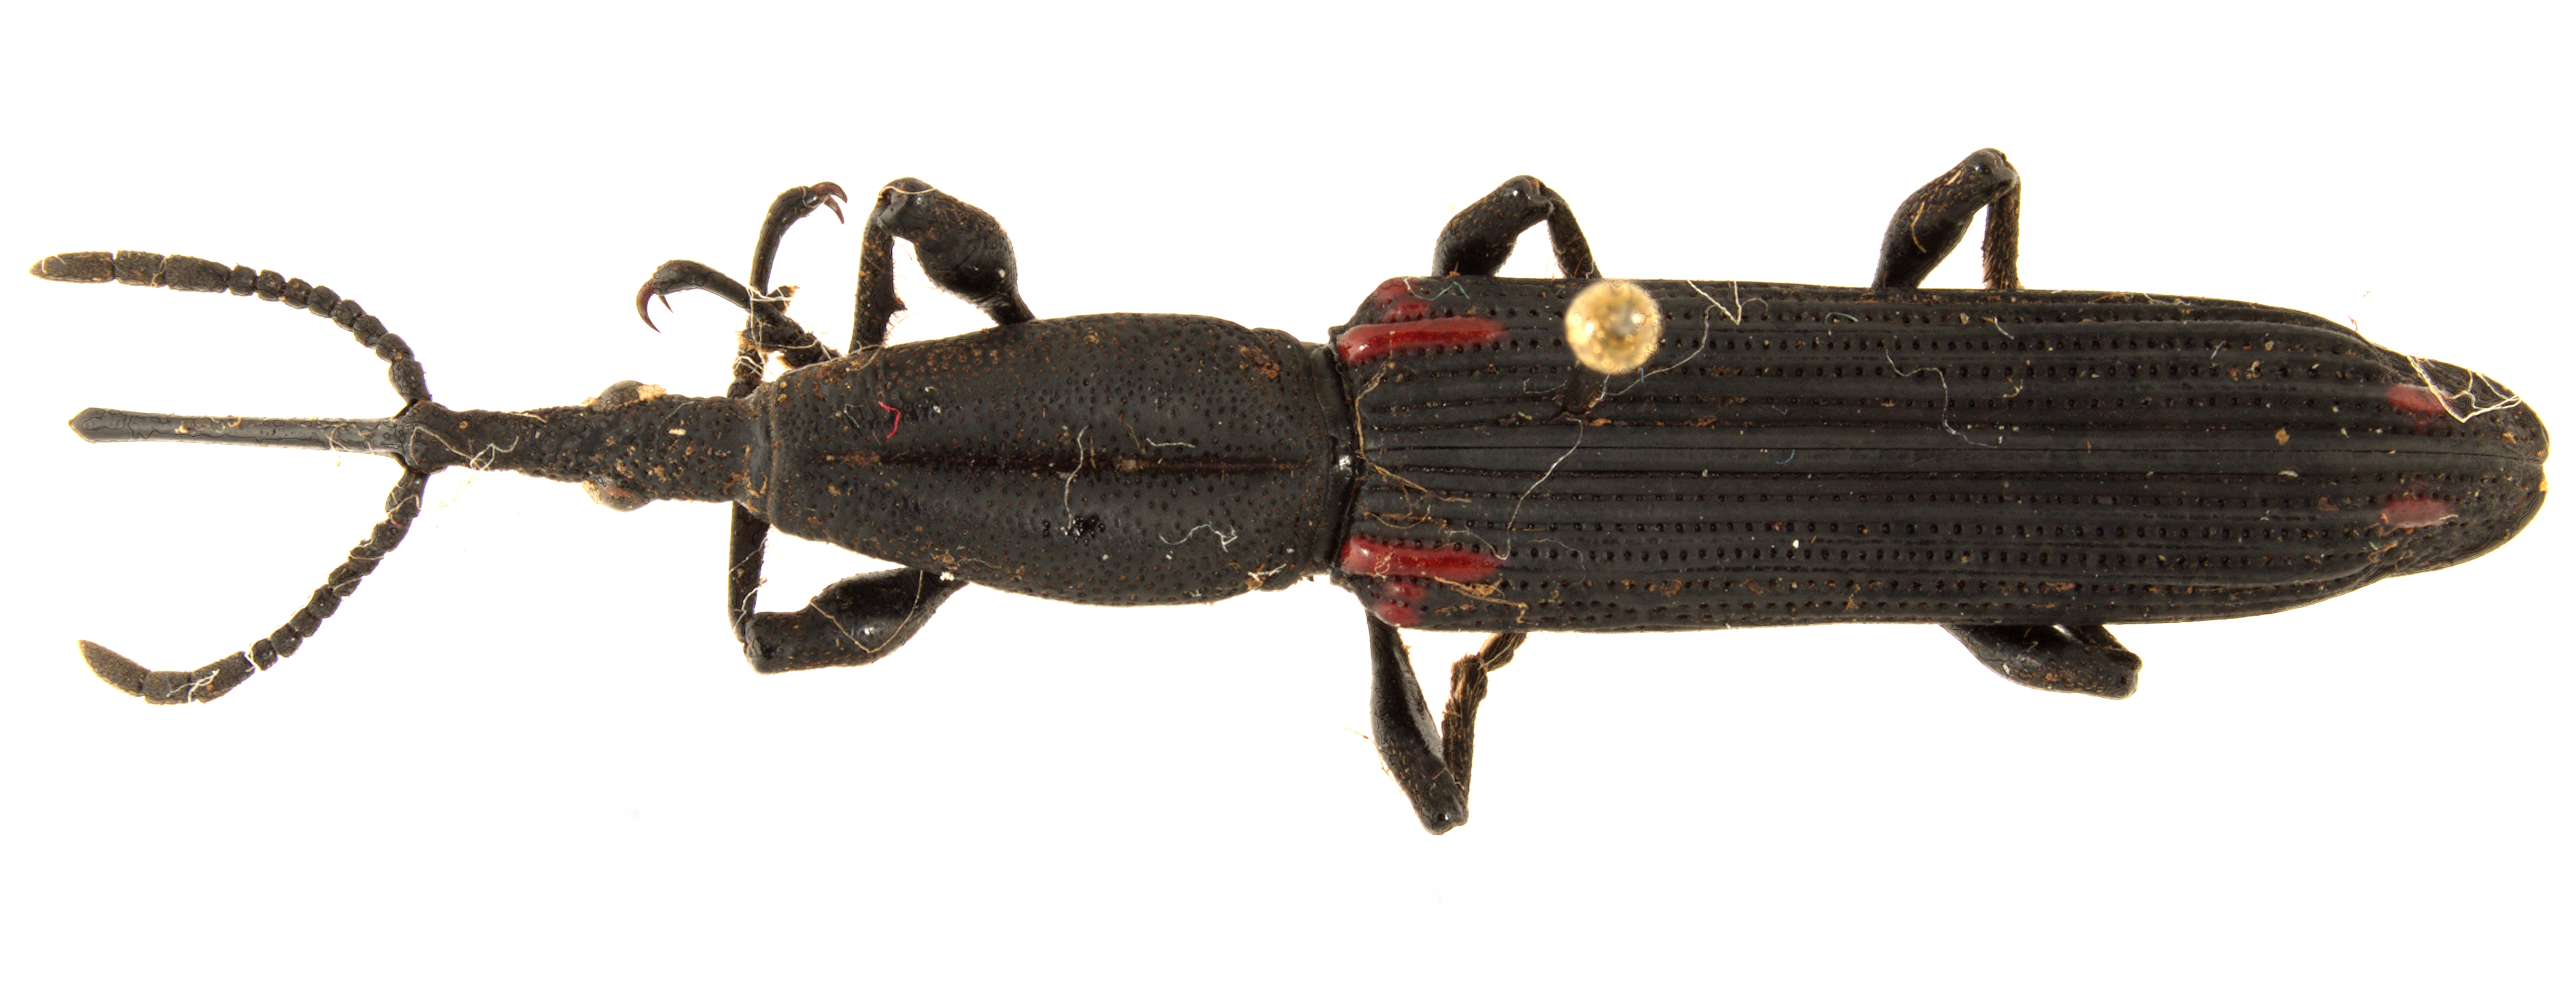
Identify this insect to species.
Zetophloeus pugionatus
